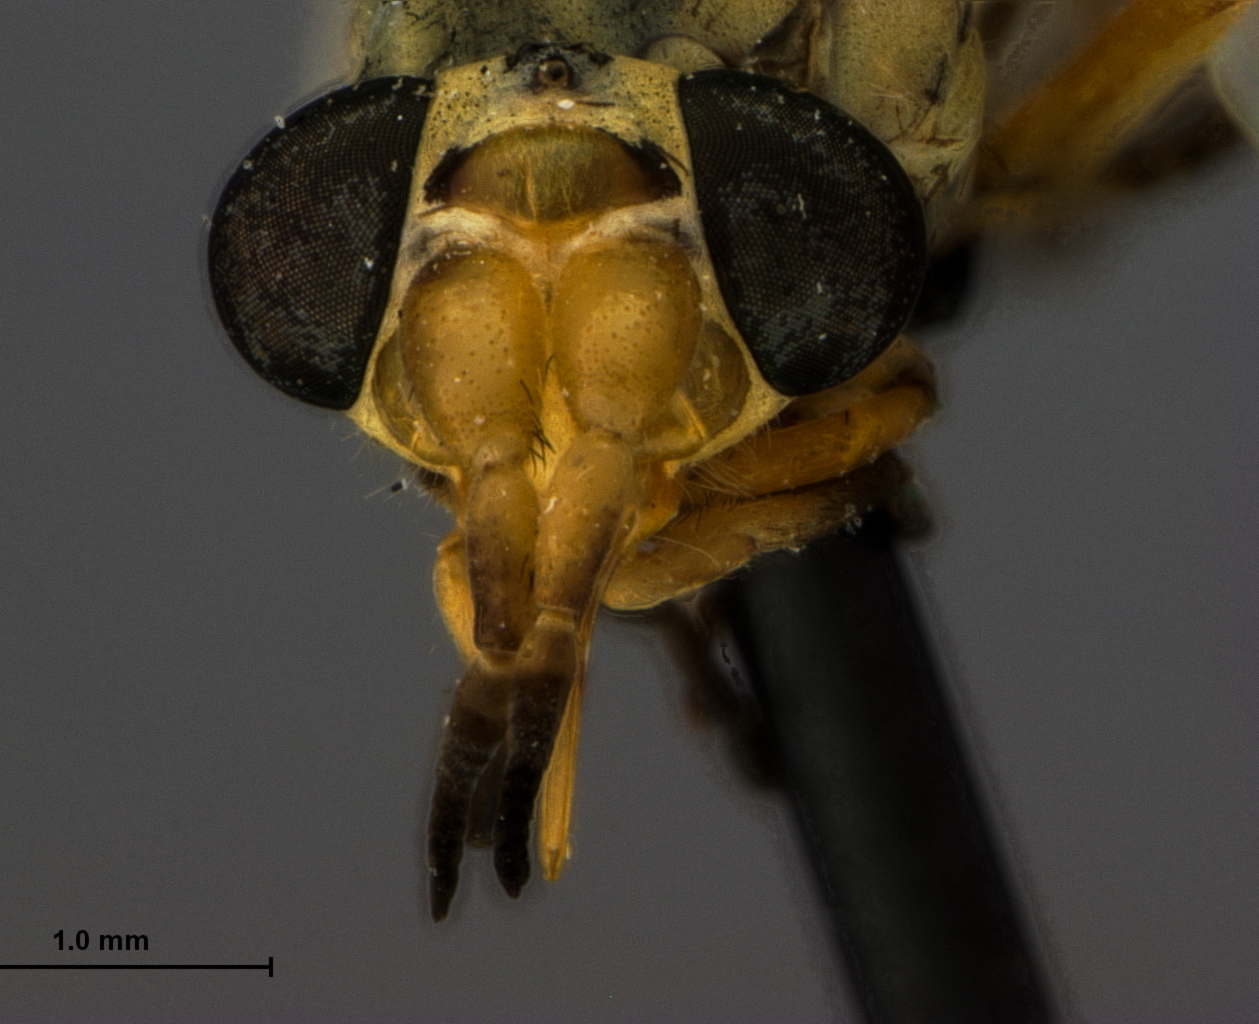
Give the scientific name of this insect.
Chrysops dilatus (also Chrysops pachycerus)
